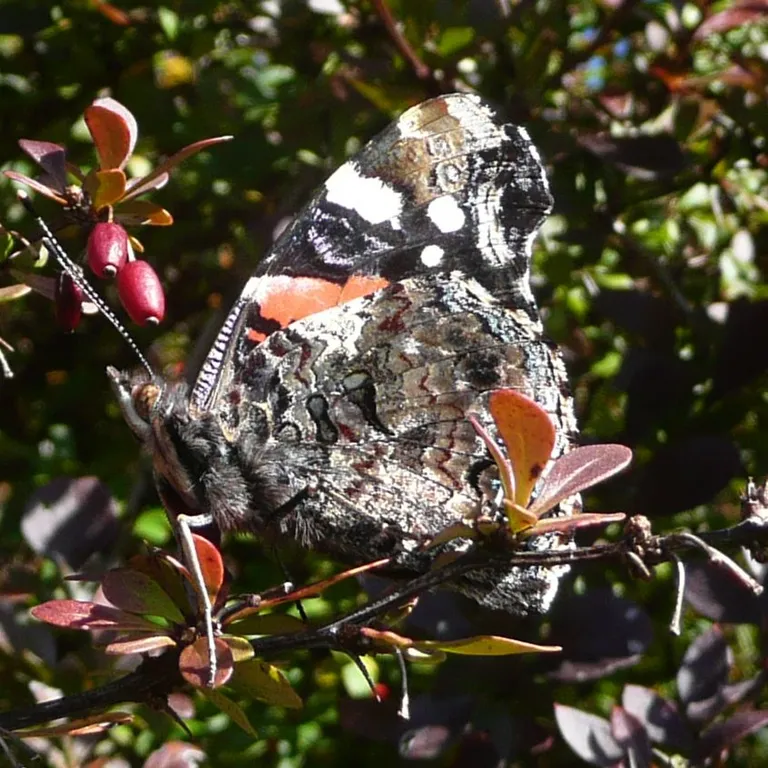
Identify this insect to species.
Vanessa atalanta
